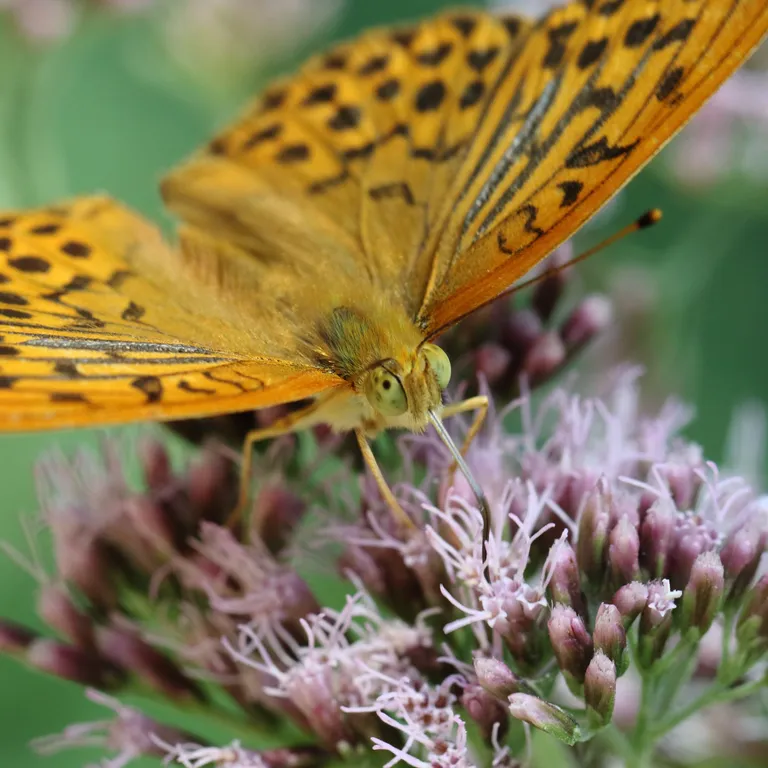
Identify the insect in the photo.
Argynnis paphia
